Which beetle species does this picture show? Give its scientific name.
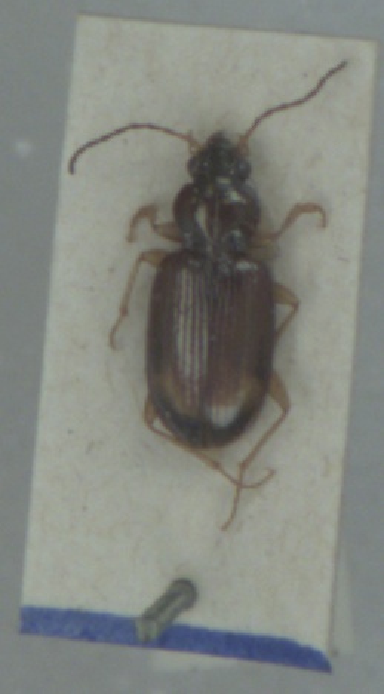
Bembidion lunatum
